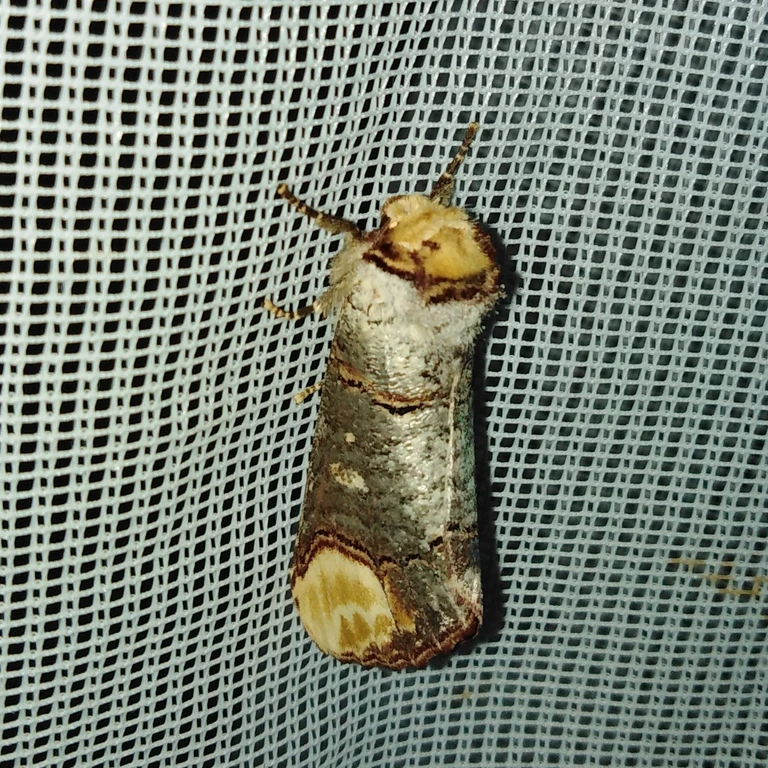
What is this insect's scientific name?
Phalera bucephala
